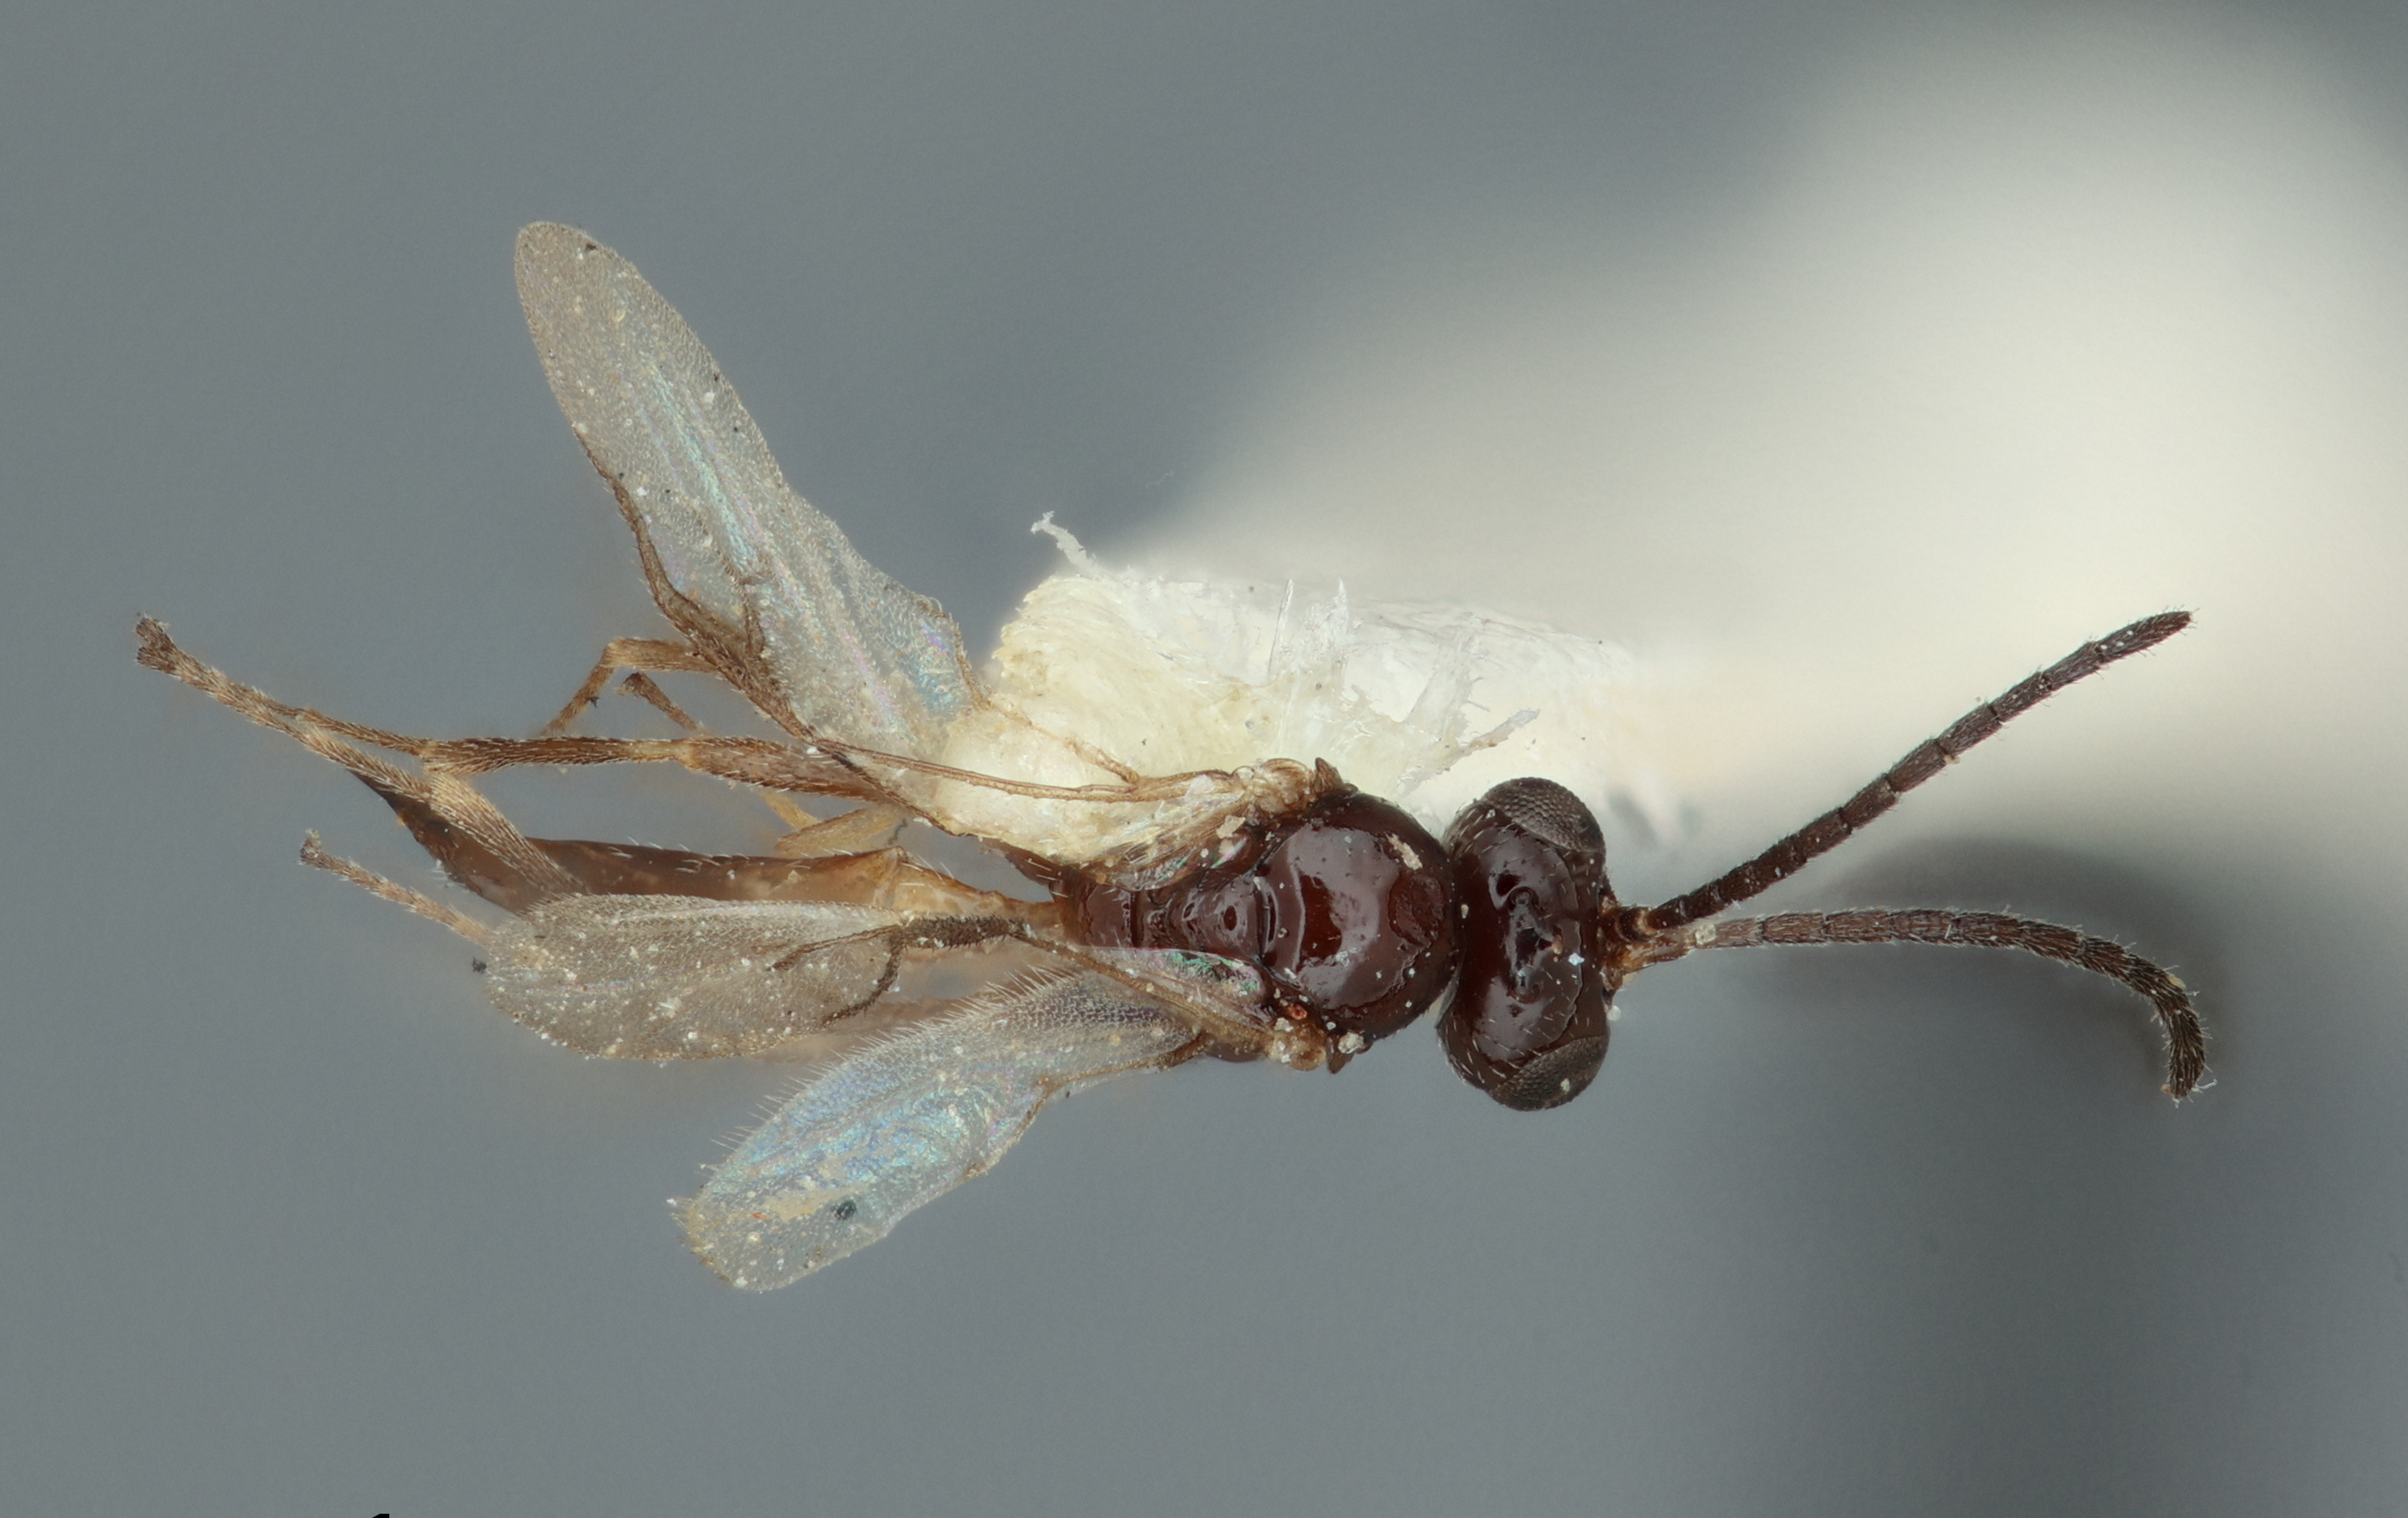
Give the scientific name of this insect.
Aphidius knowltoni
